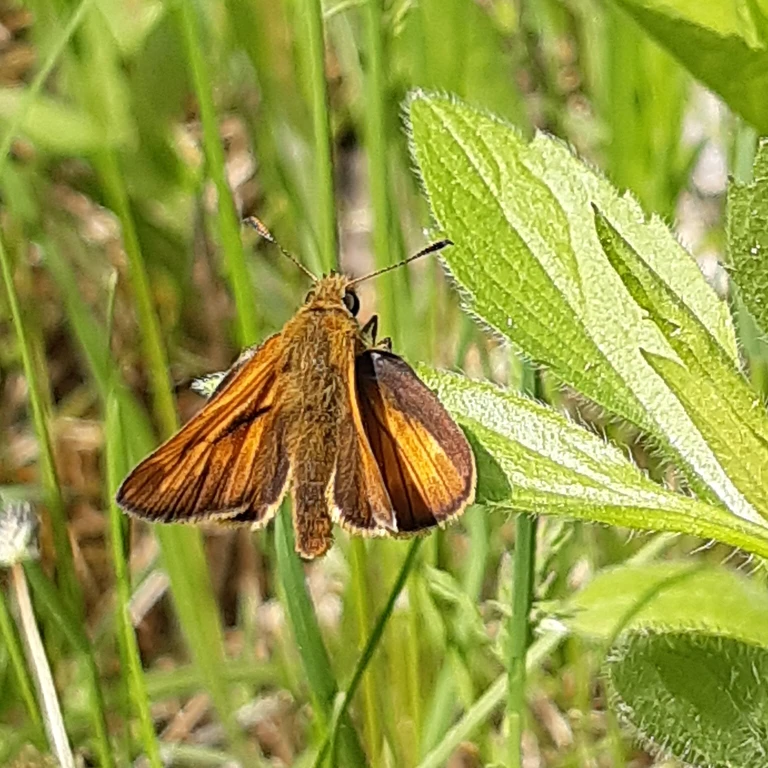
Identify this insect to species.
Ochlodes sylvanus (also Ochlodes venata)
